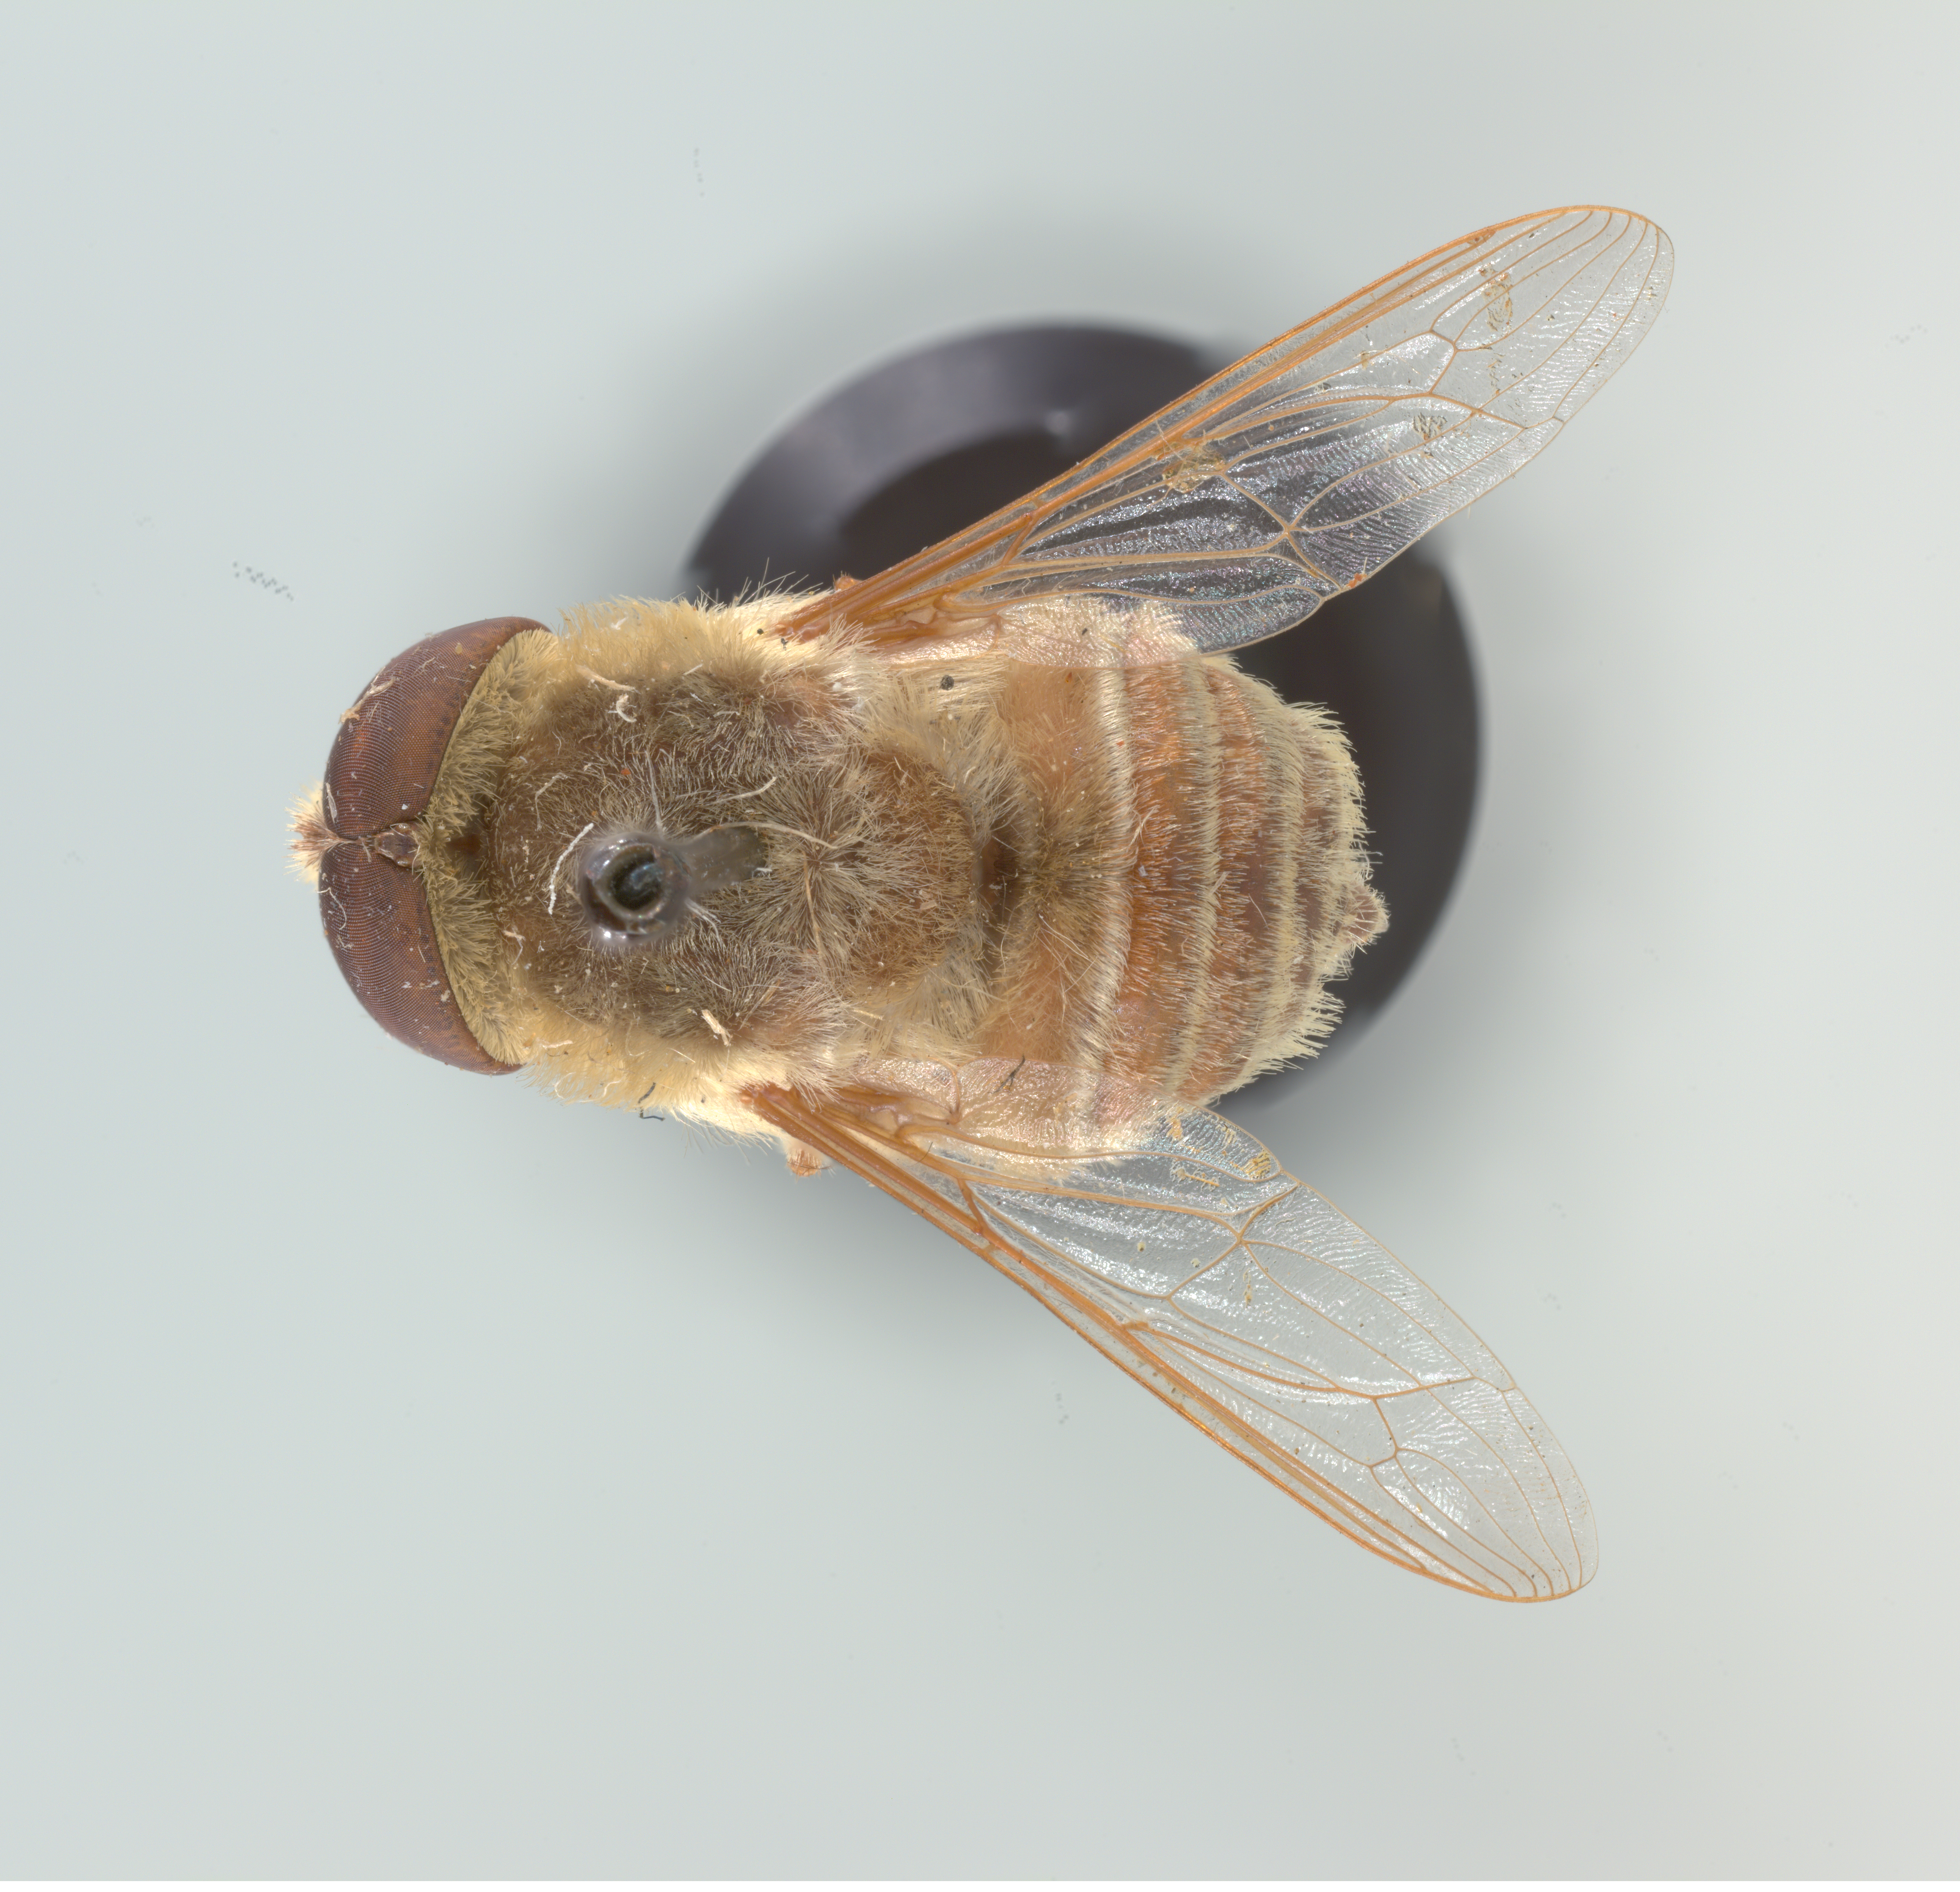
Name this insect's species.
Neorhynchocephalus volaticus
